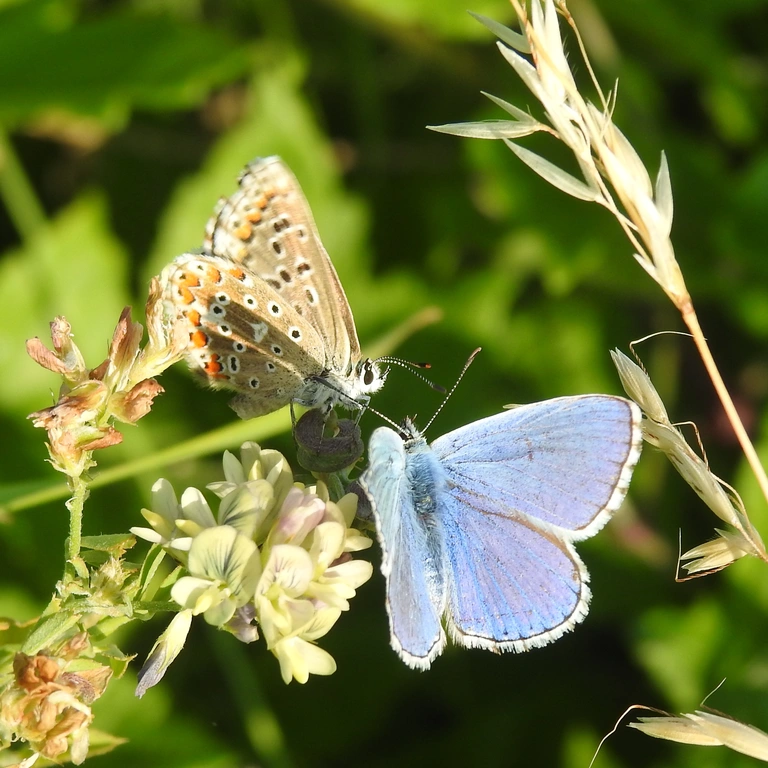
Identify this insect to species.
Lysandra bellargus
